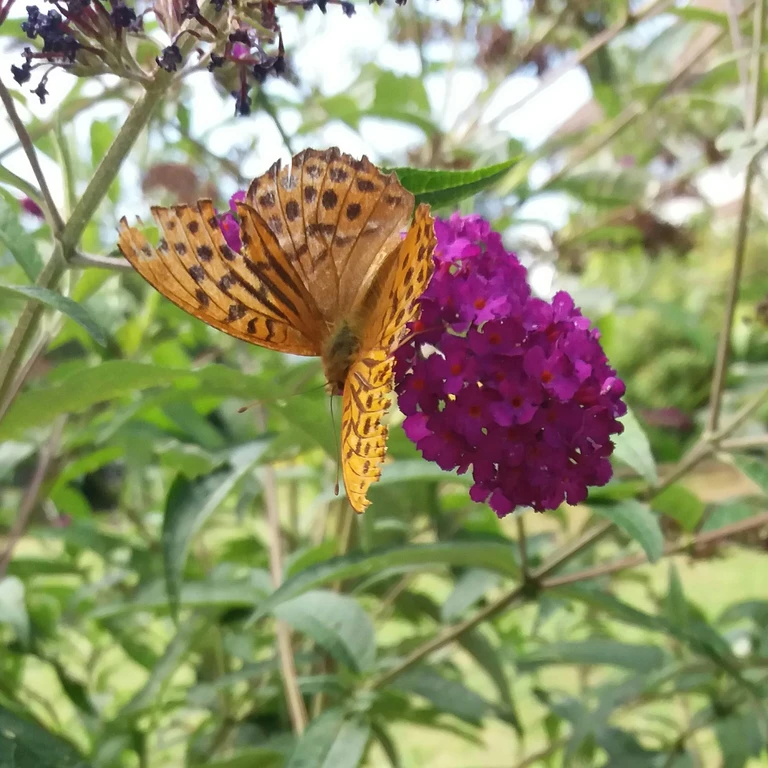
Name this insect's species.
Argynnis paphia
